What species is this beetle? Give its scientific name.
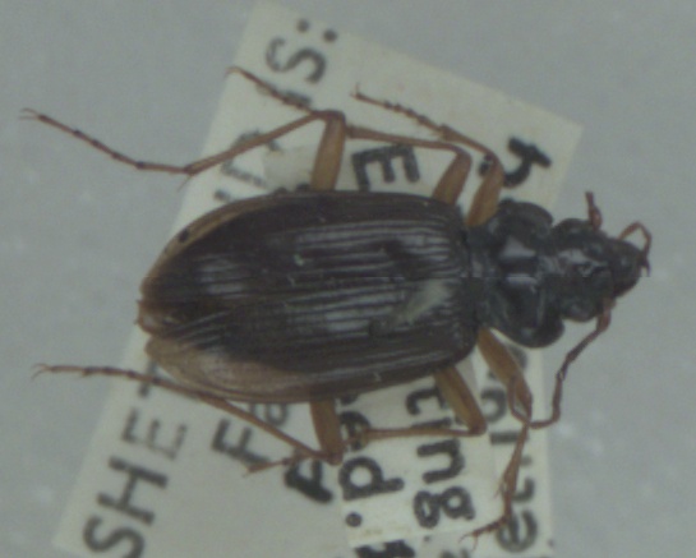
Nebria rufescens
